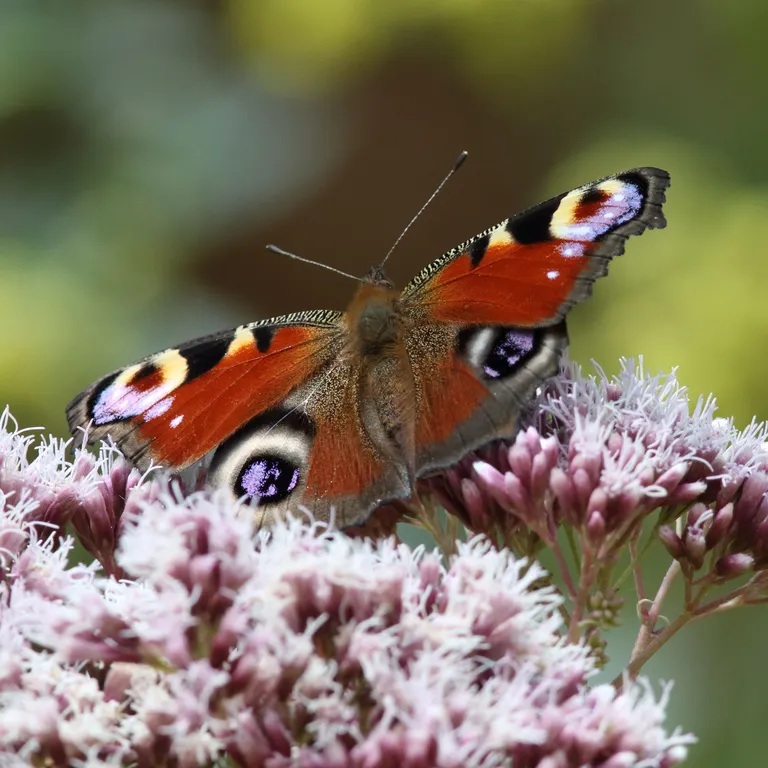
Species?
Aglais io
